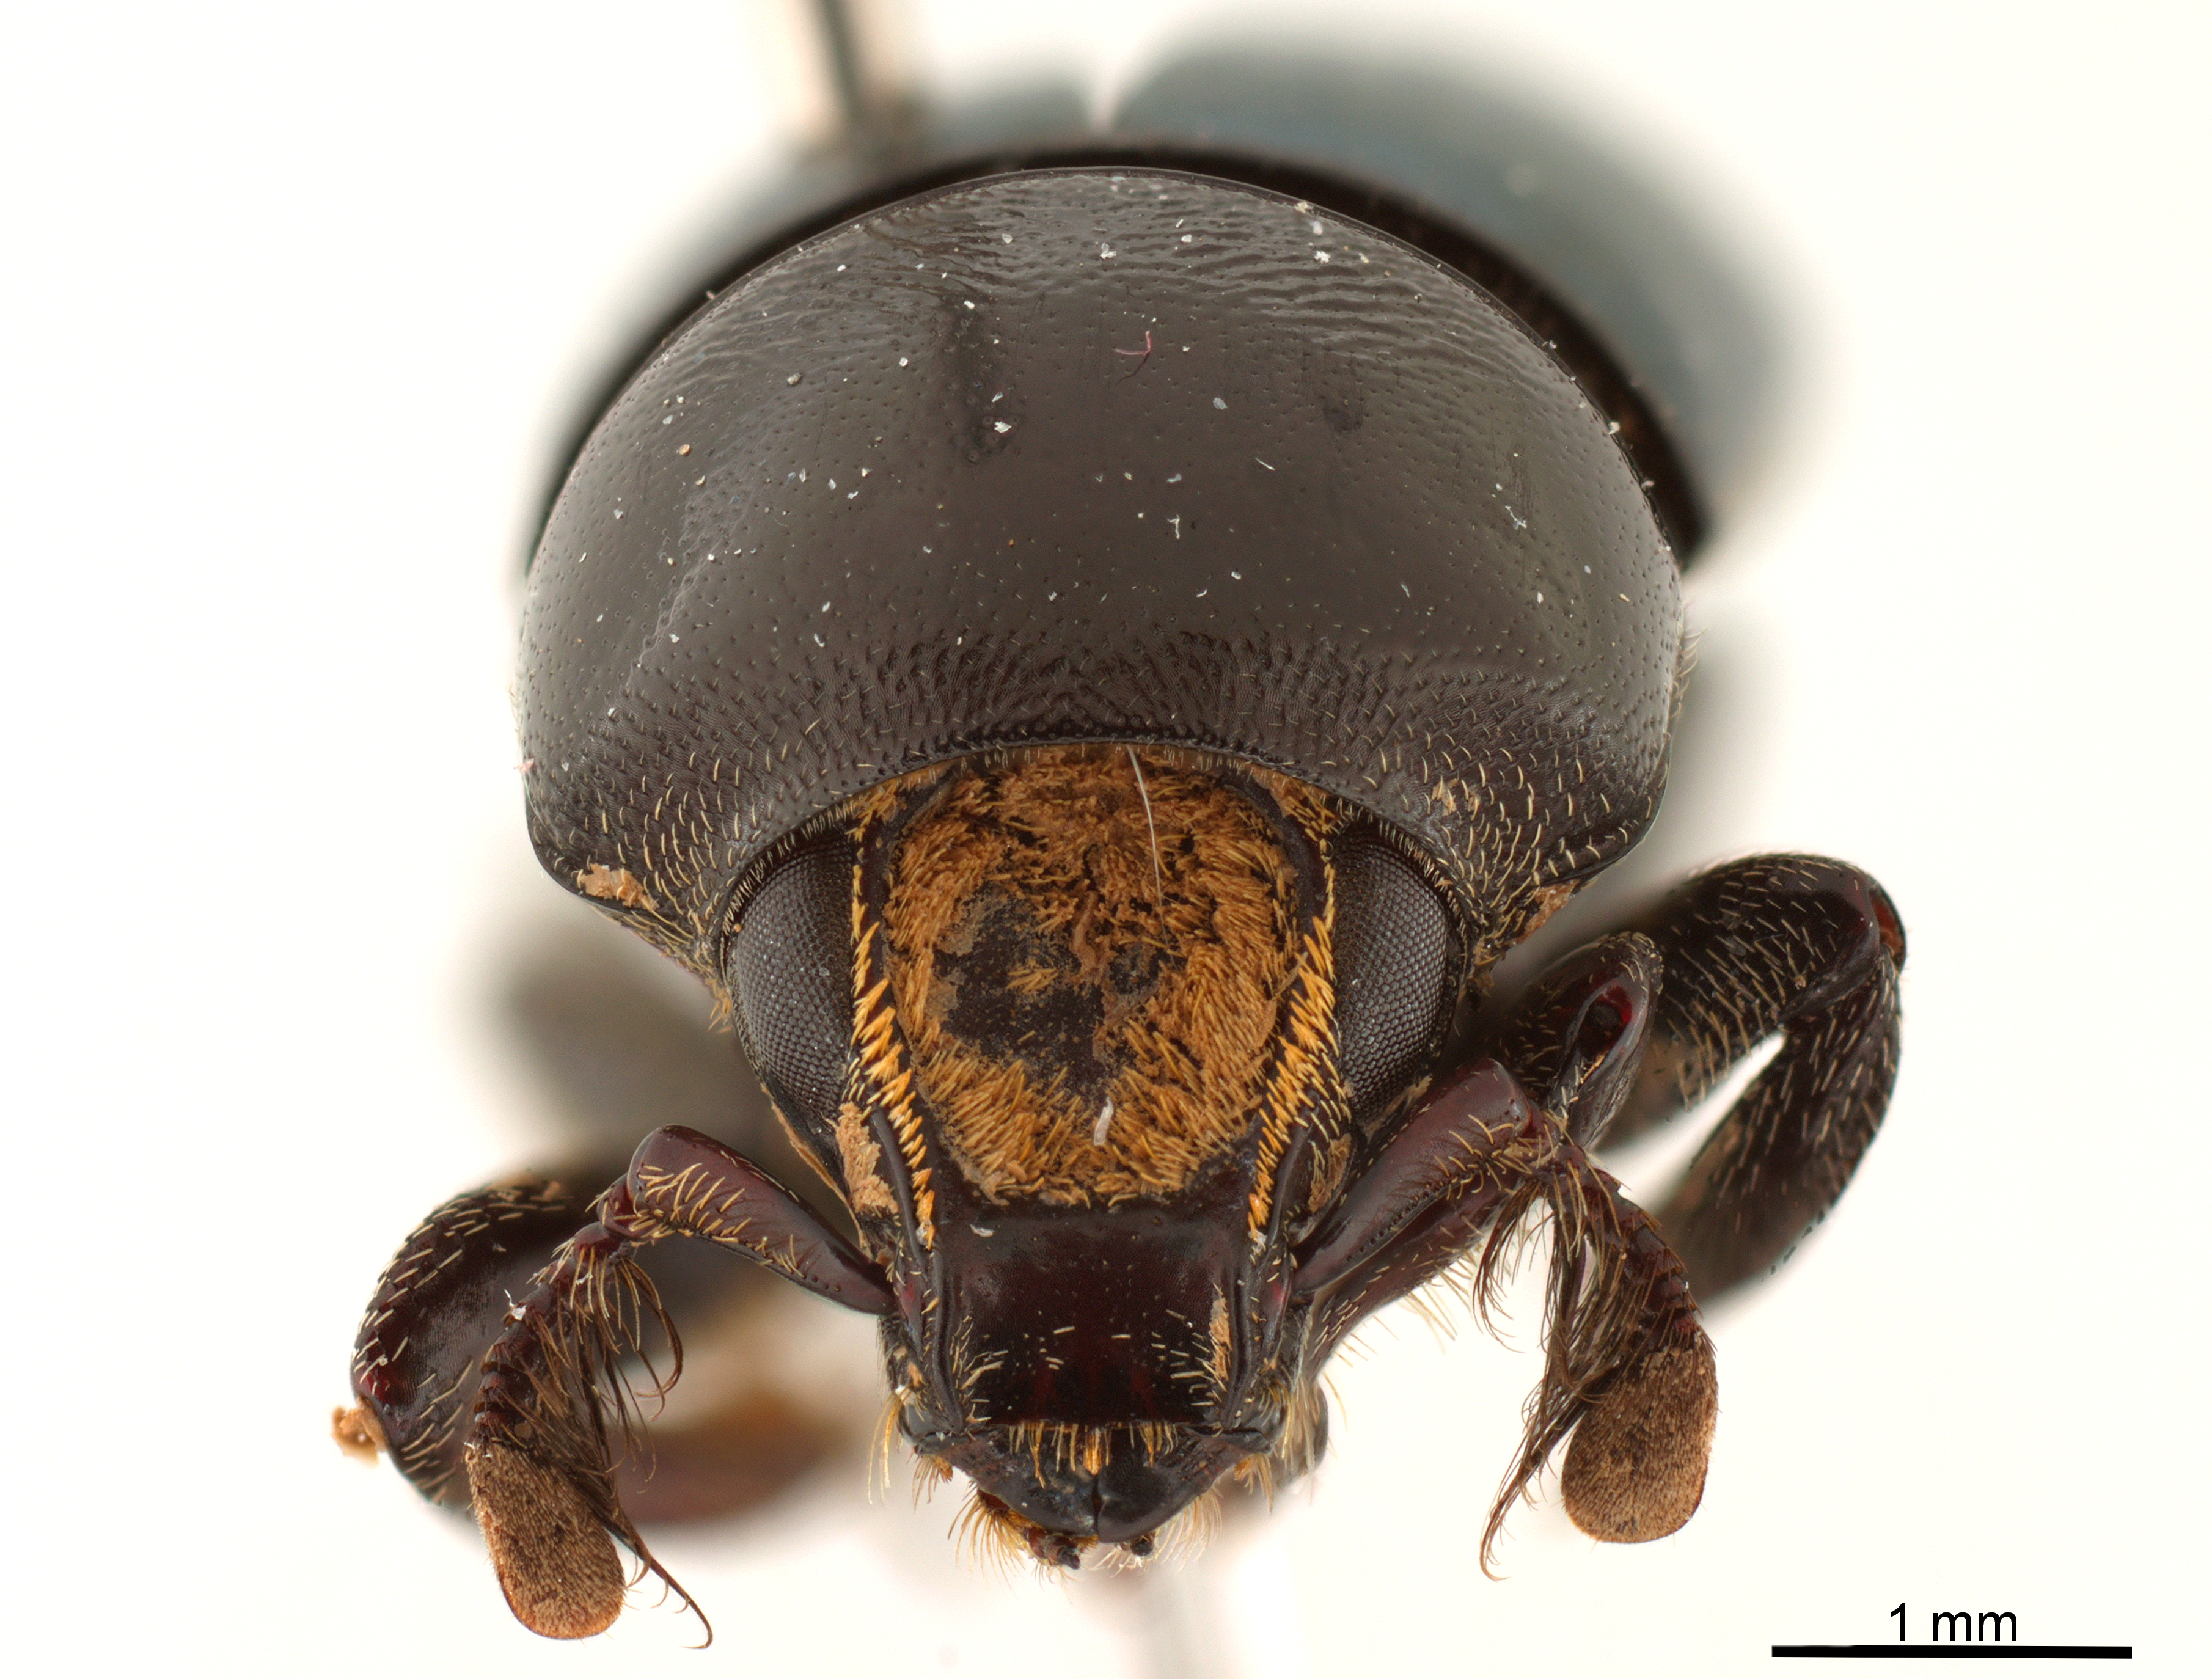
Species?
Camptocerus noel
